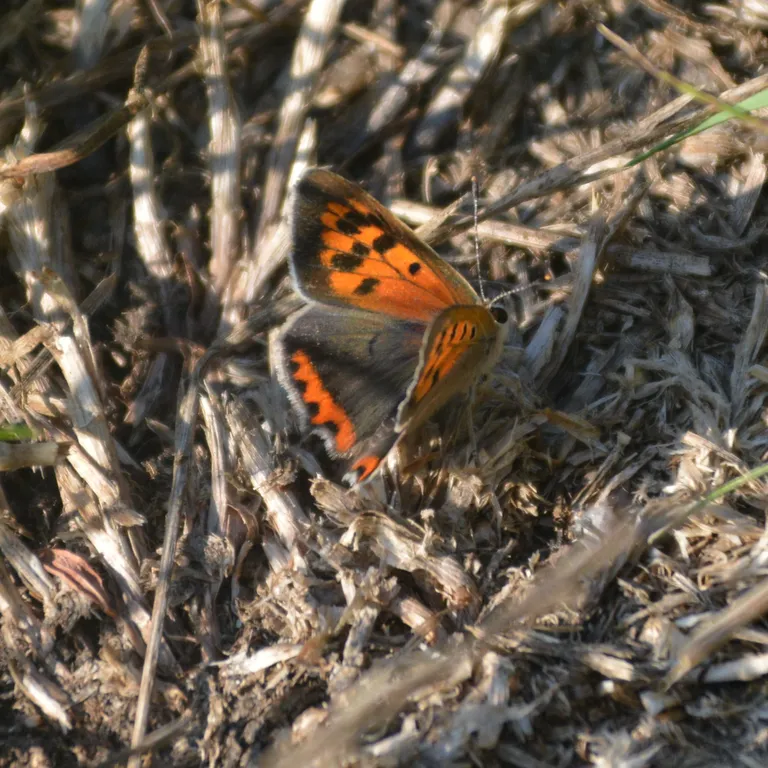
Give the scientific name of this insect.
Lycaena phlaeas
